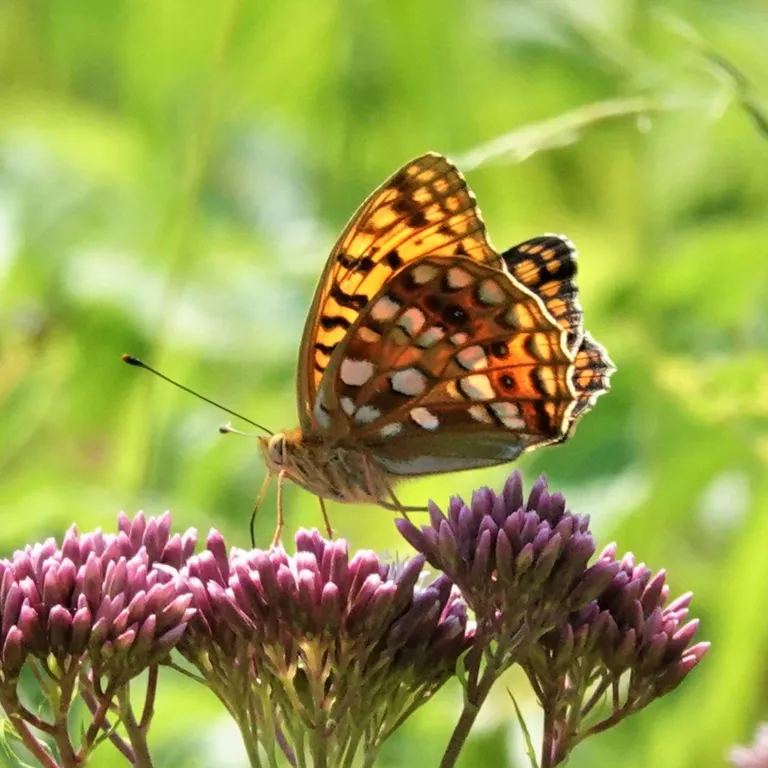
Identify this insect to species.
Fabriciana adippe
